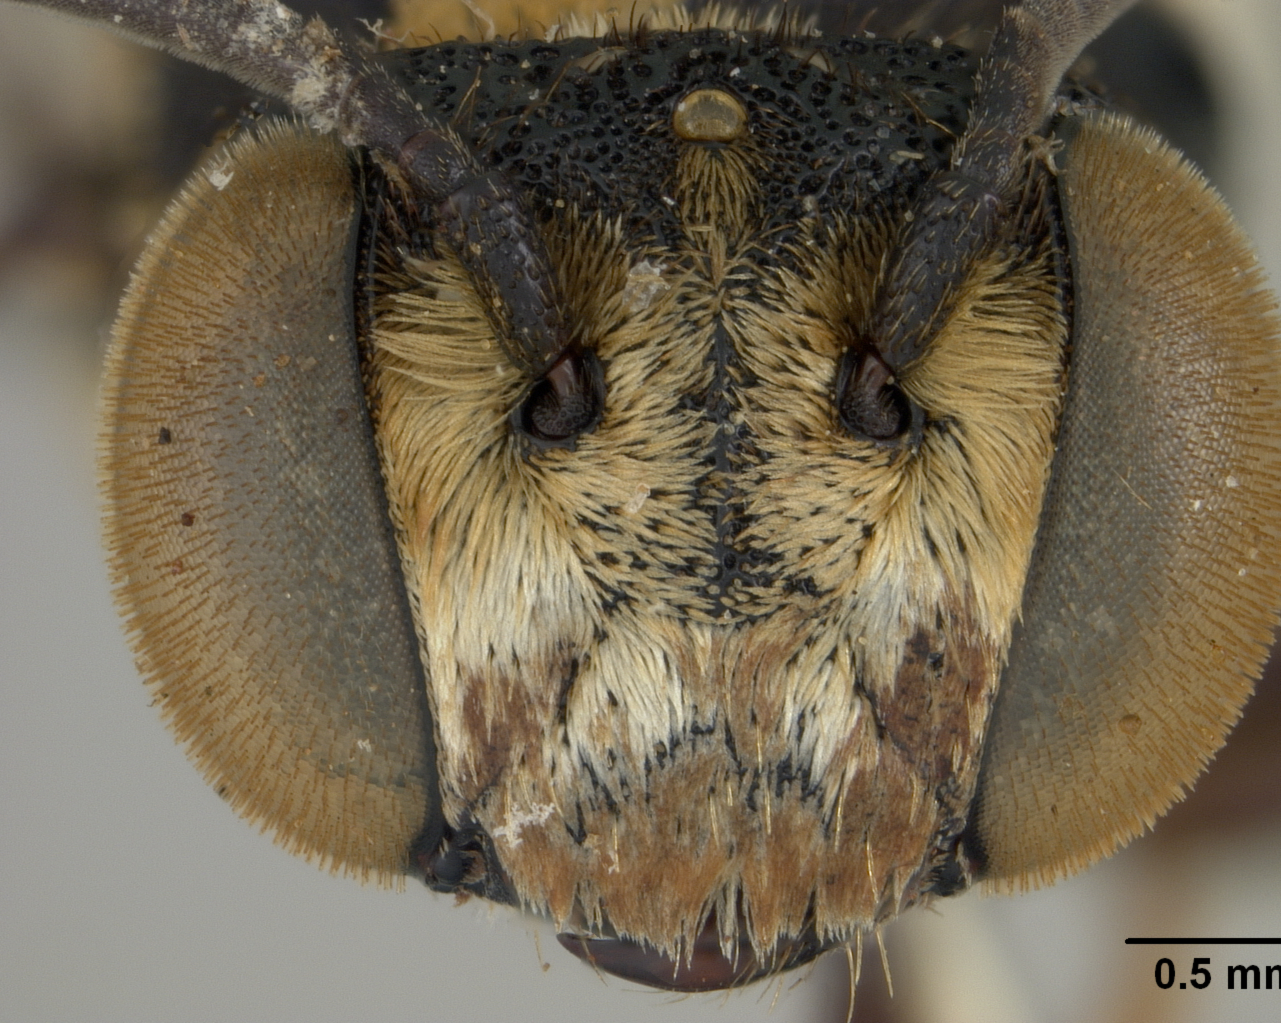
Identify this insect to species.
Coelioxys bakeri
